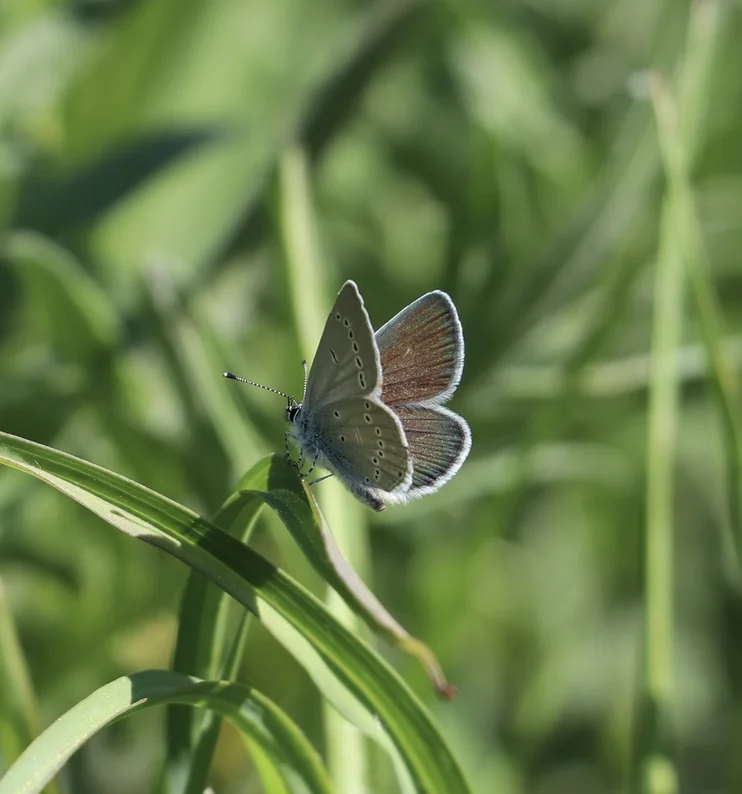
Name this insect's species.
Cupido minimus
